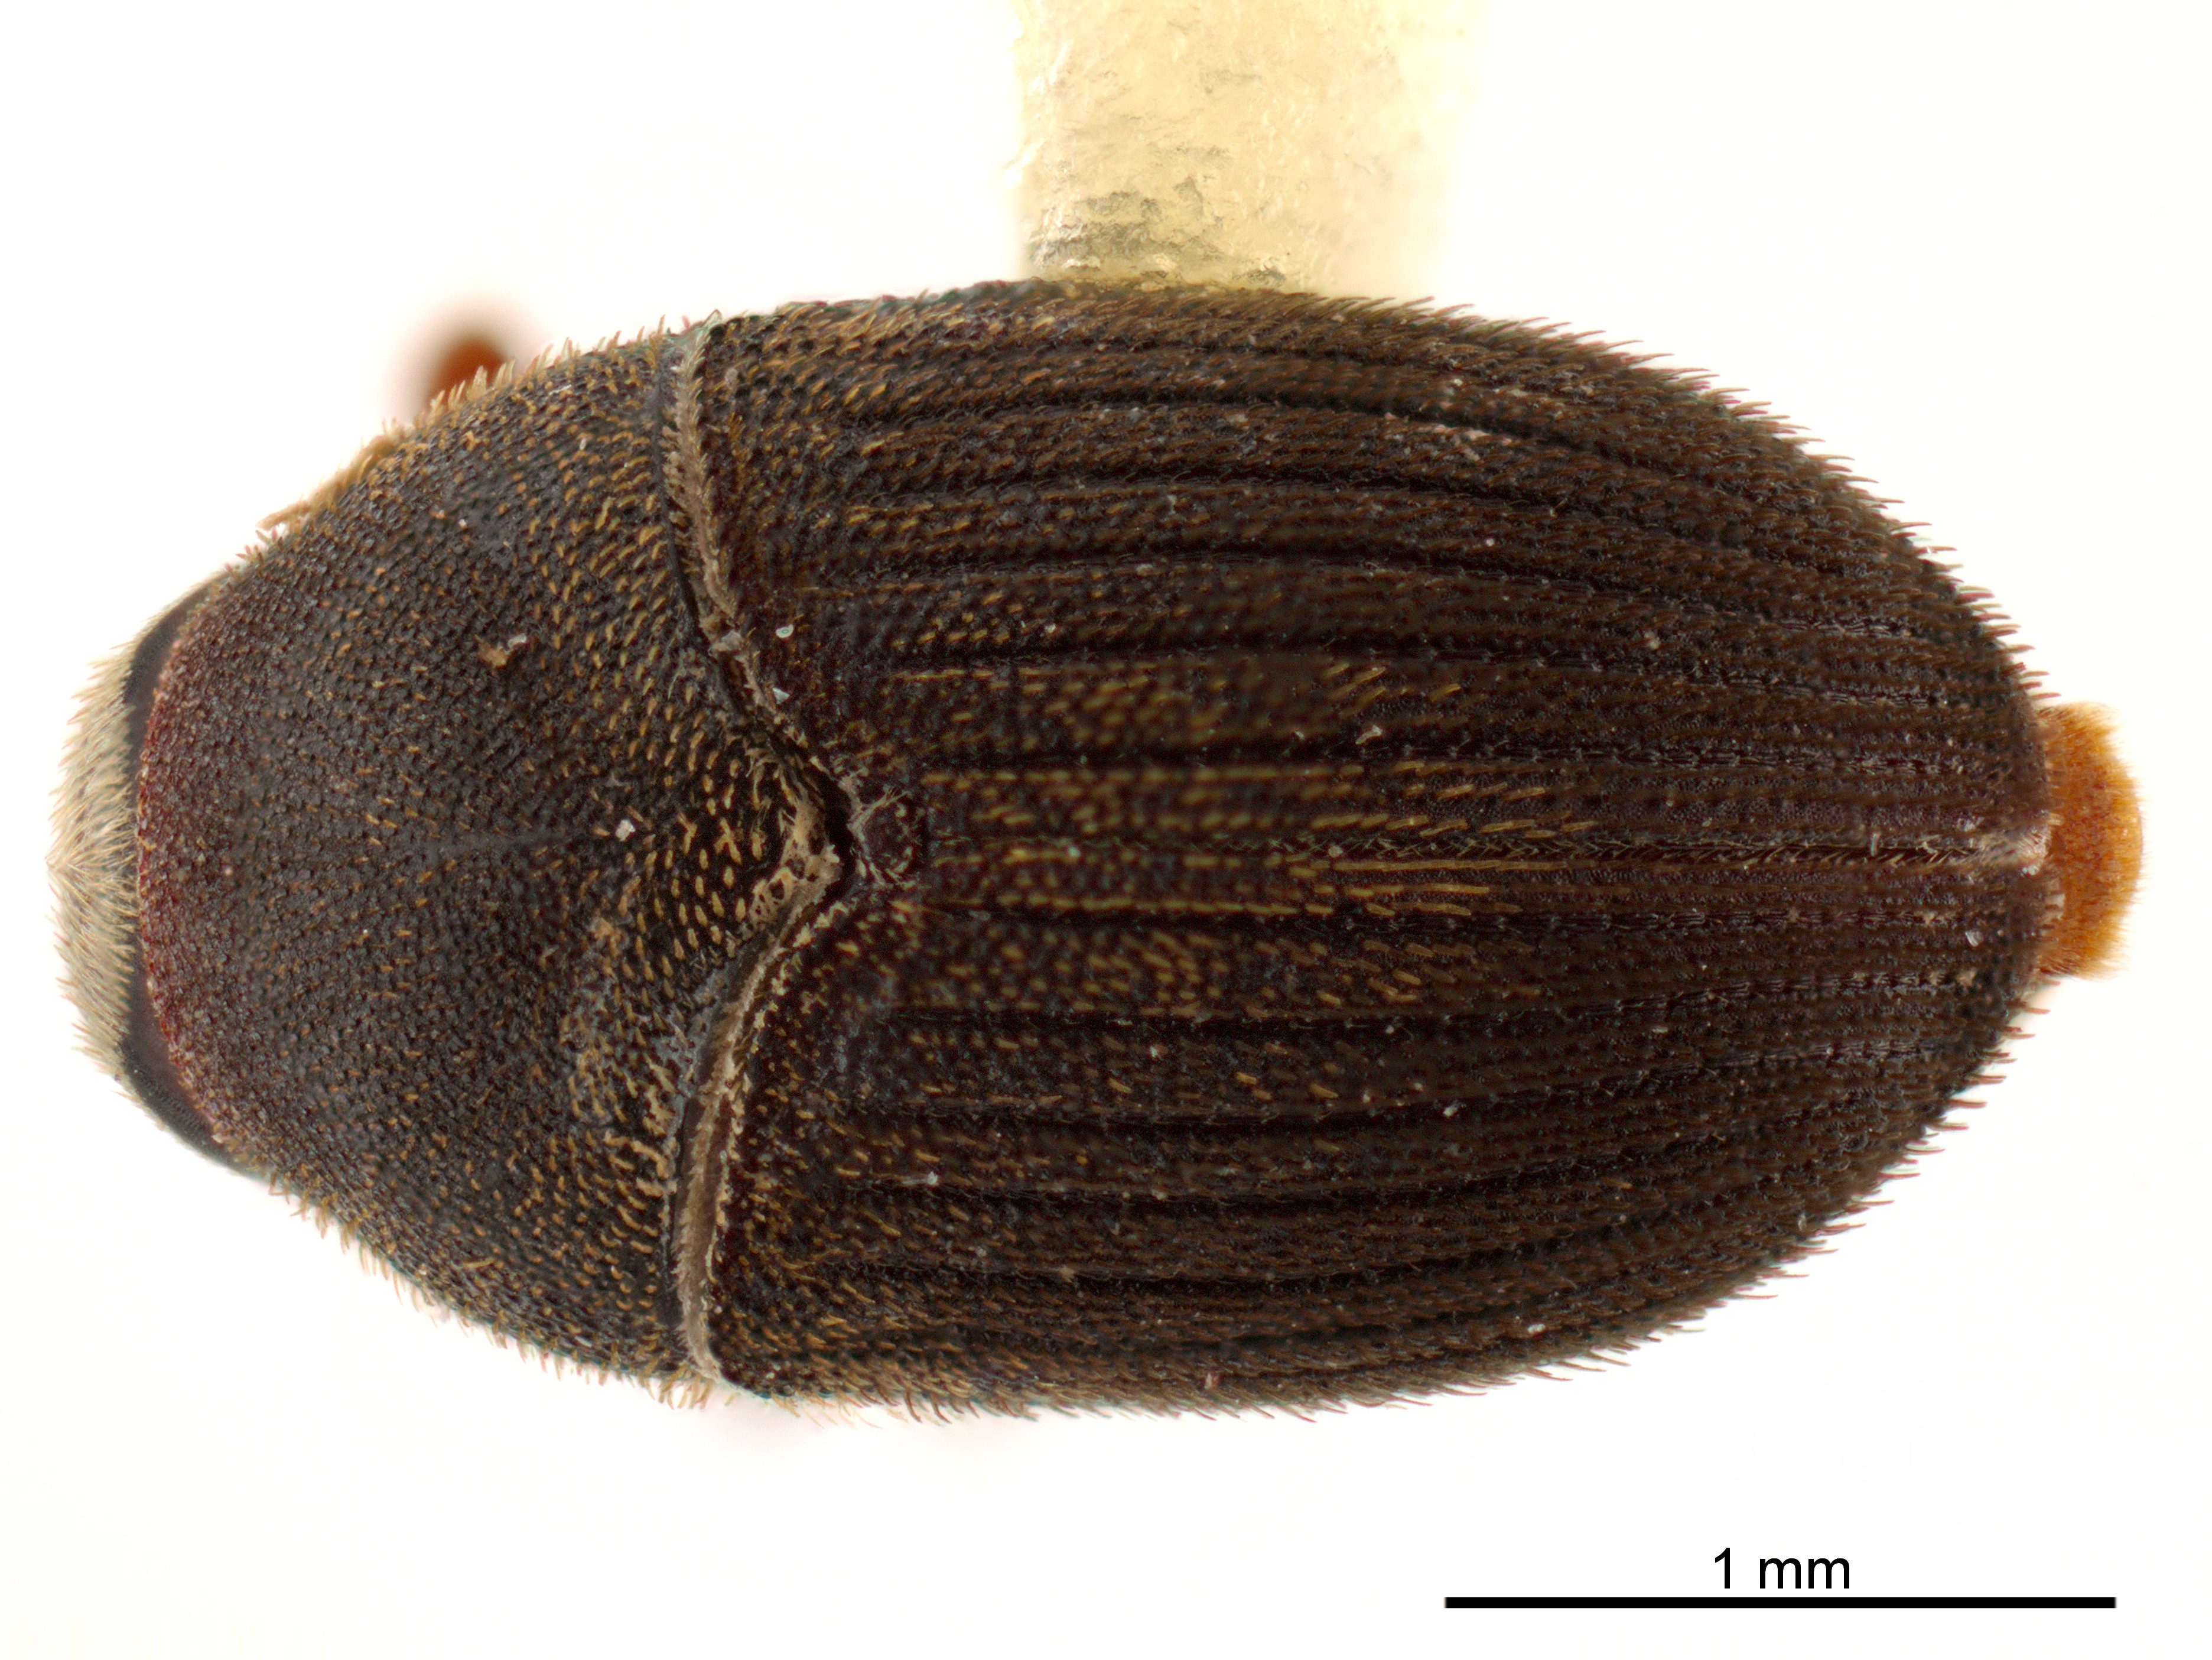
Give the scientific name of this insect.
Phrixosoma viriosum
